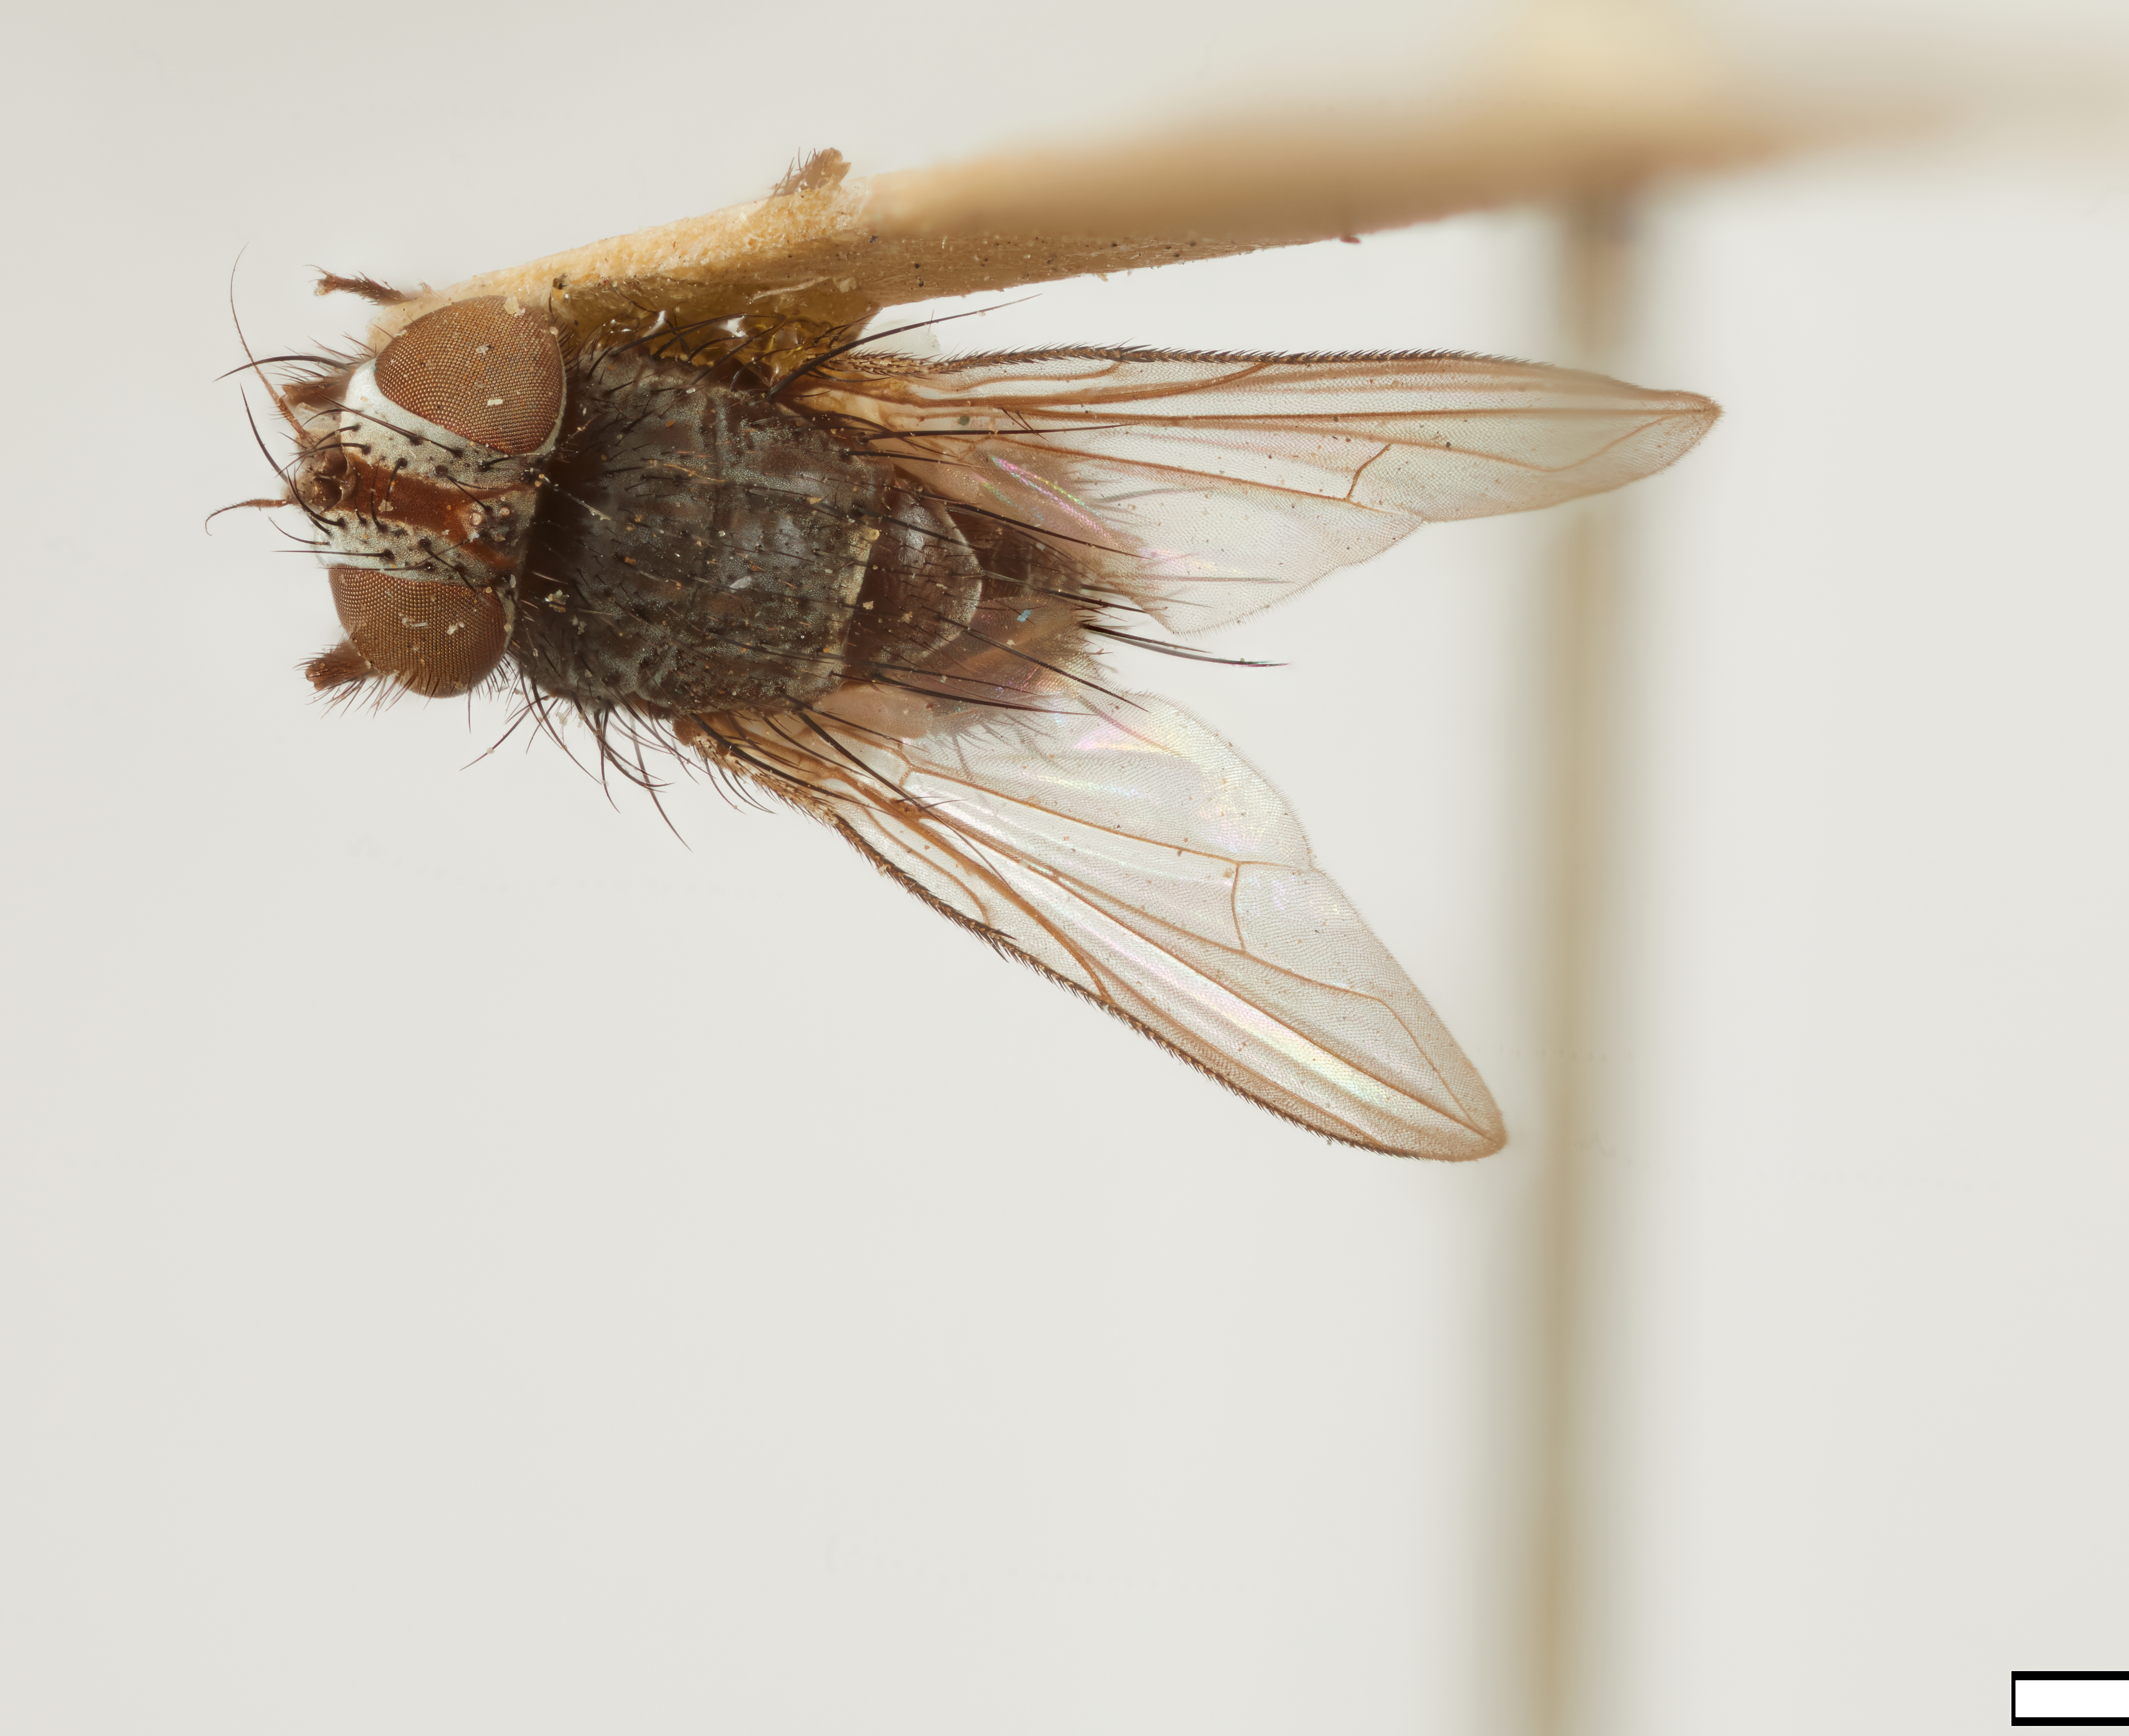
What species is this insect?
Lixophaga jennei
